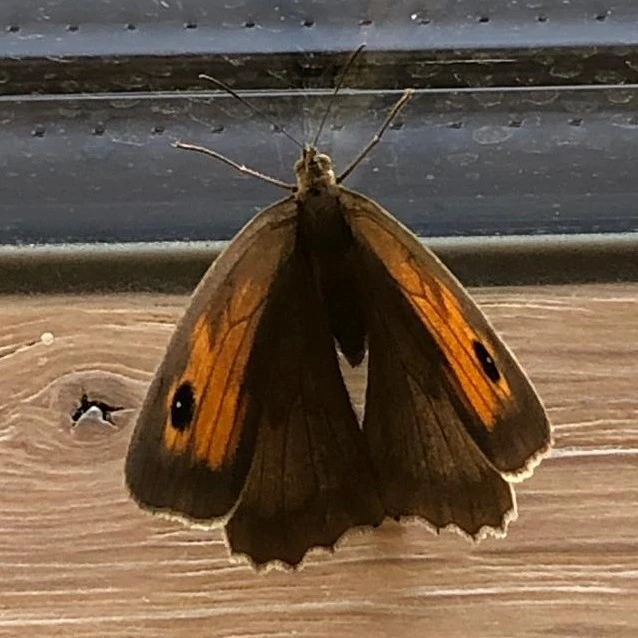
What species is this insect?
Maniola jurtina
